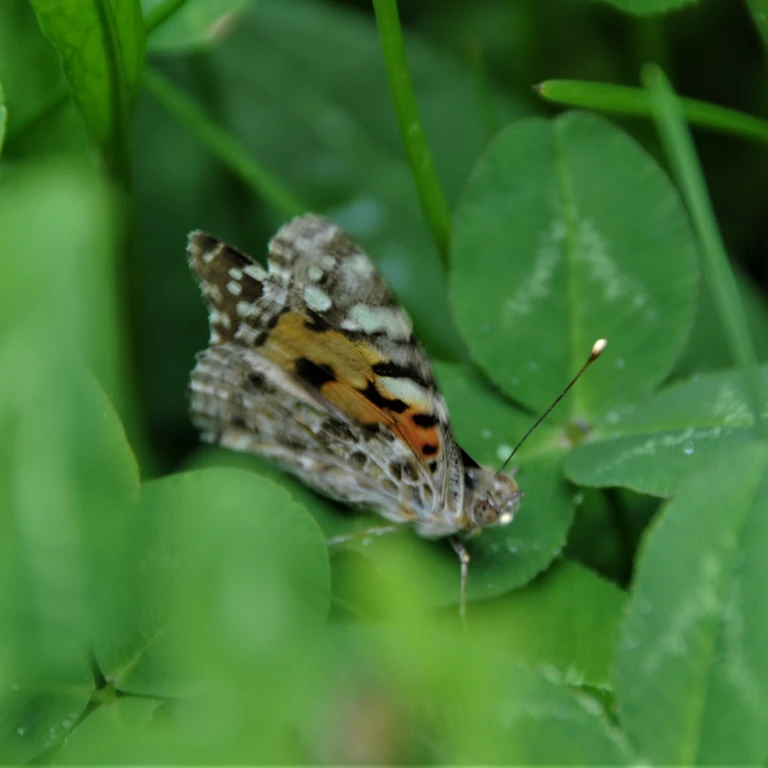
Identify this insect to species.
Vanessa cardui
